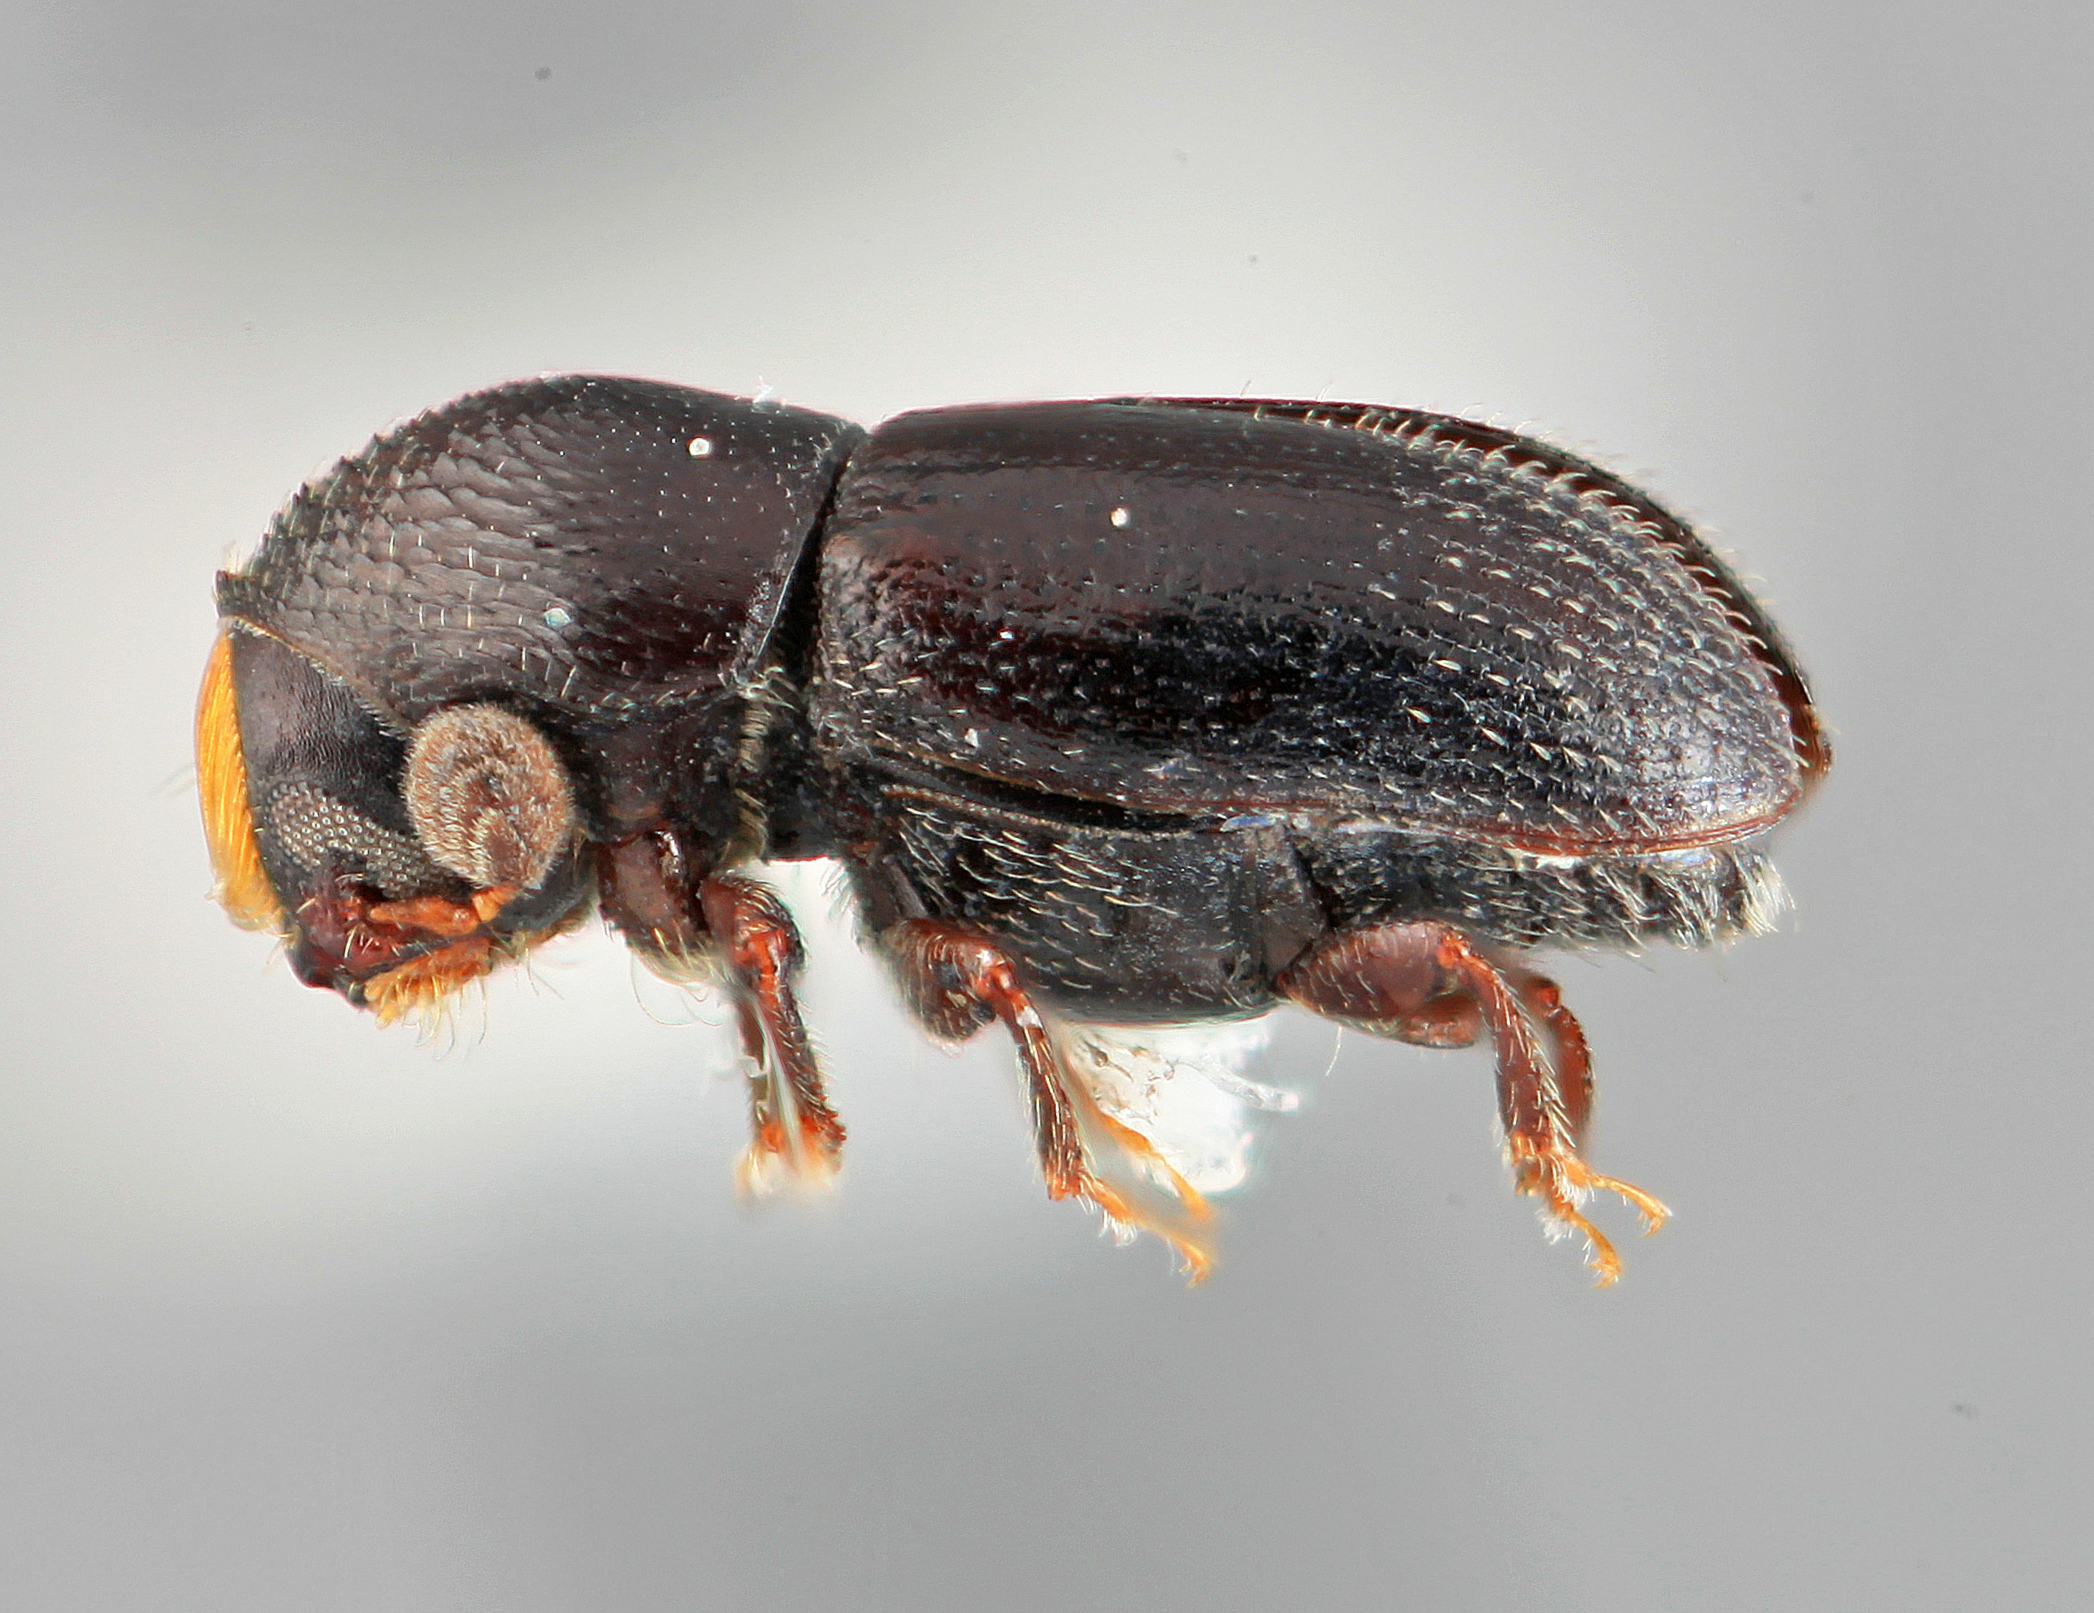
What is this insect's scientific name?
Araptus expers
